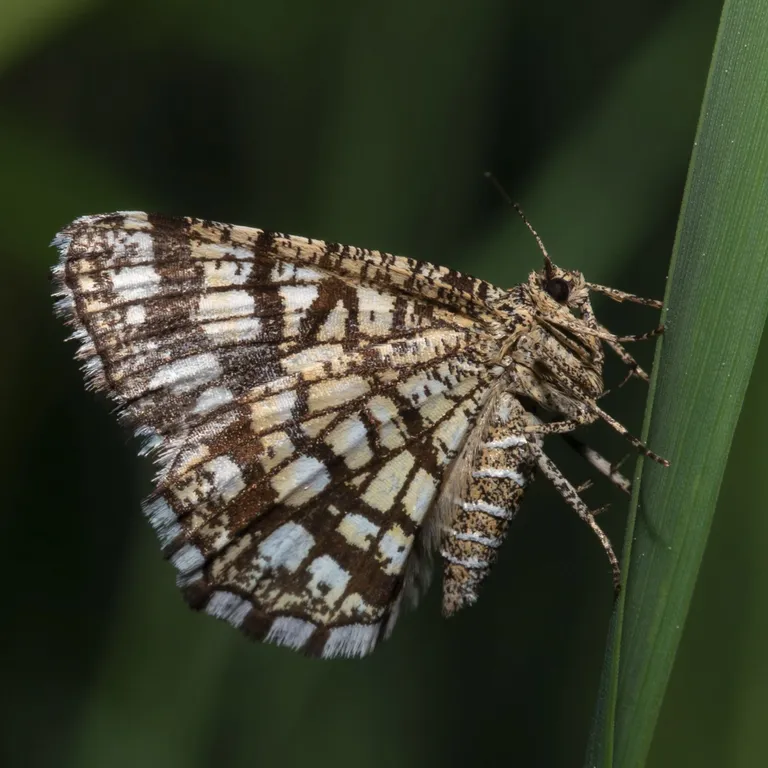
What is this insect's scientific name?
Chiasmia clathrata
